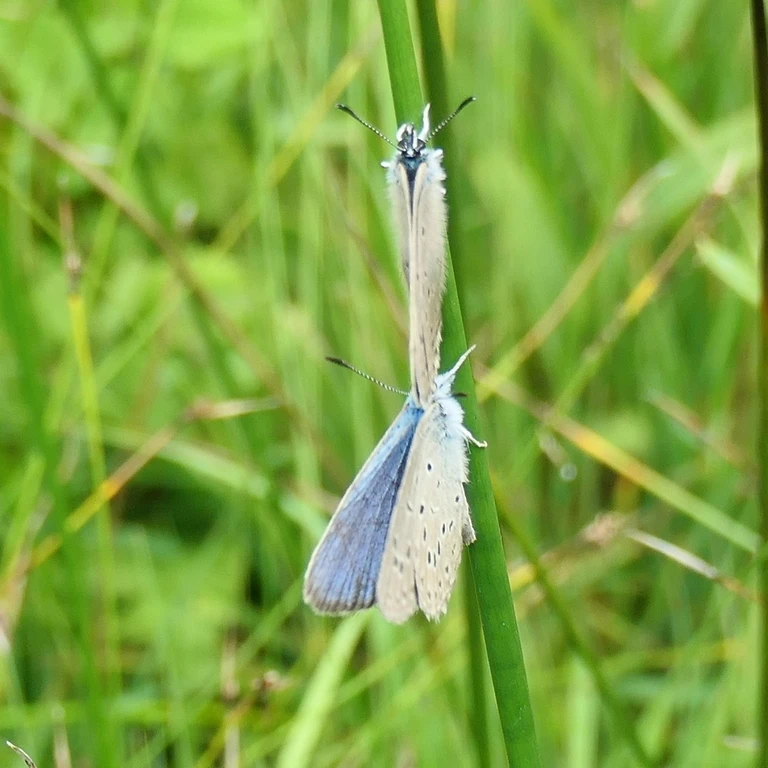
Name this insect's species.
Phengaris alcon/rebeli
